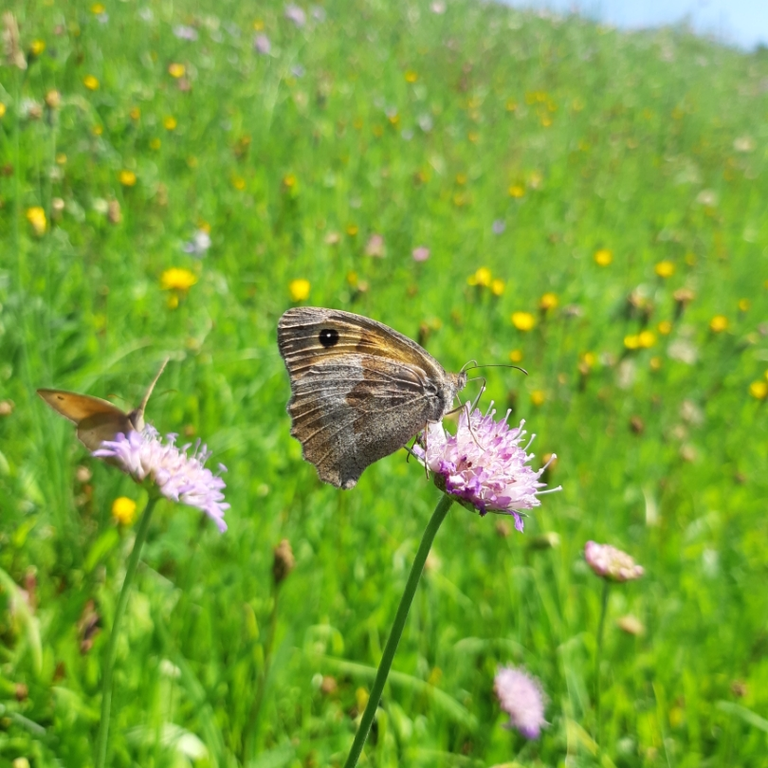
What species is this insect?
Maniola jurtina
